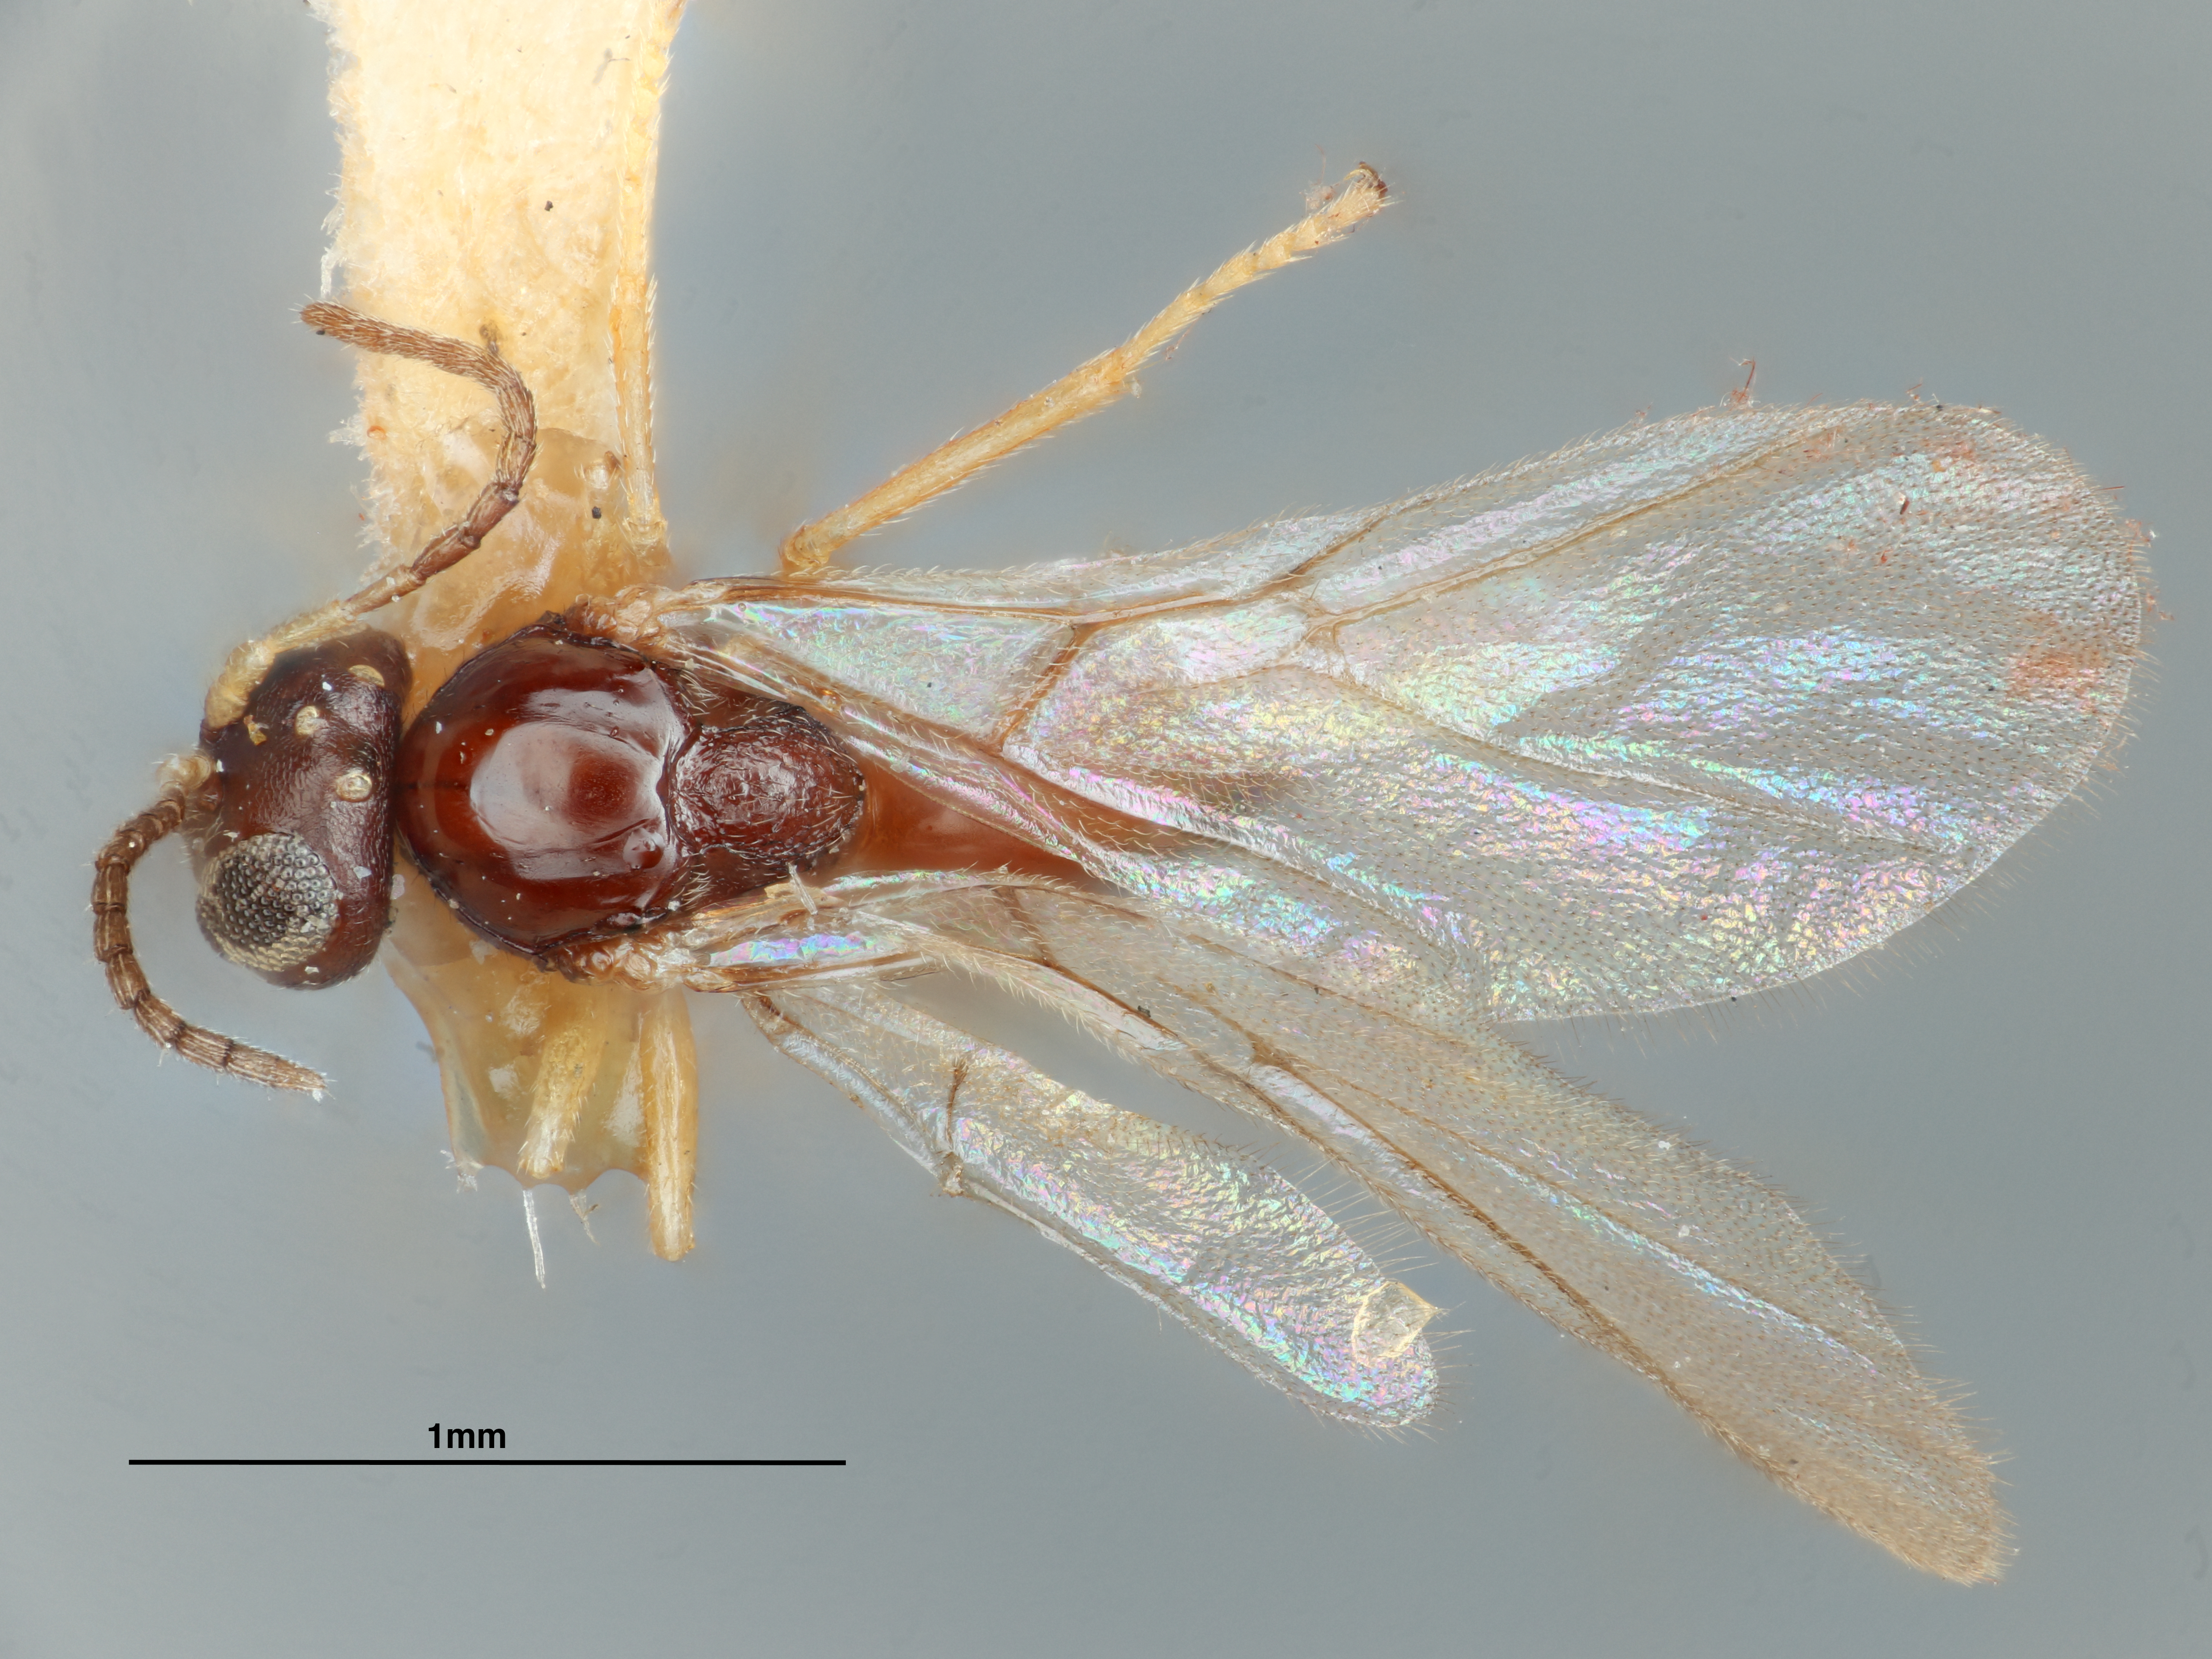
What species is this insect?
Neuroterus clarkeae
